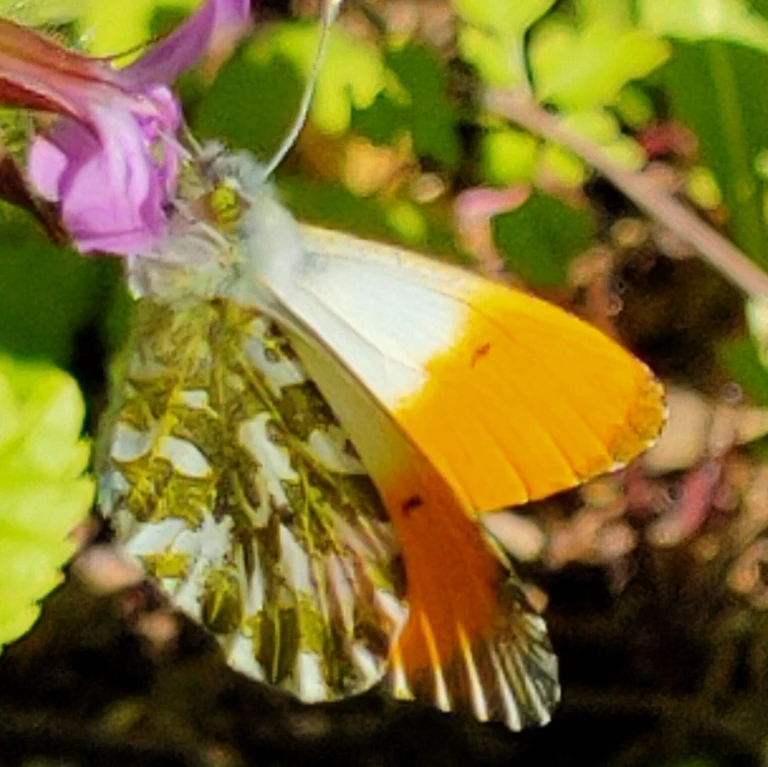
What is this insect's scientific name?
Anthocharis cardamines
